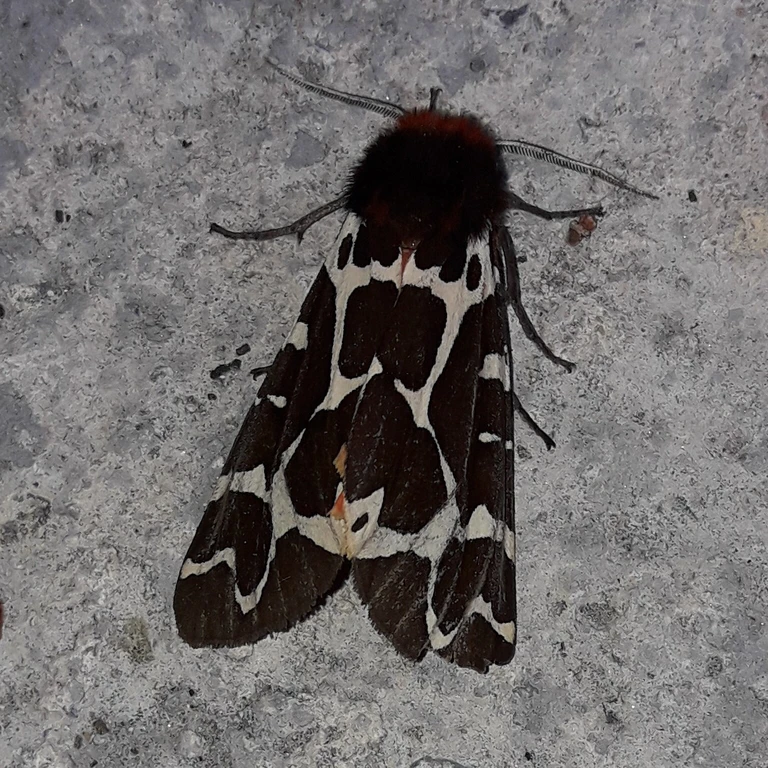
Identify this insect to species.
Arctia caja
